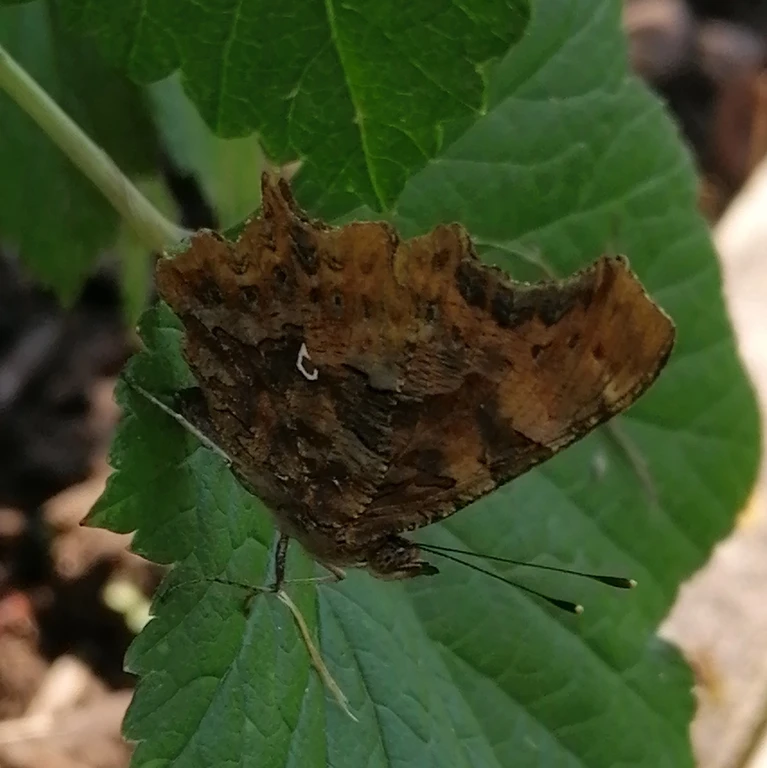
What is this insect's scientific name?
Polygonia c-album
